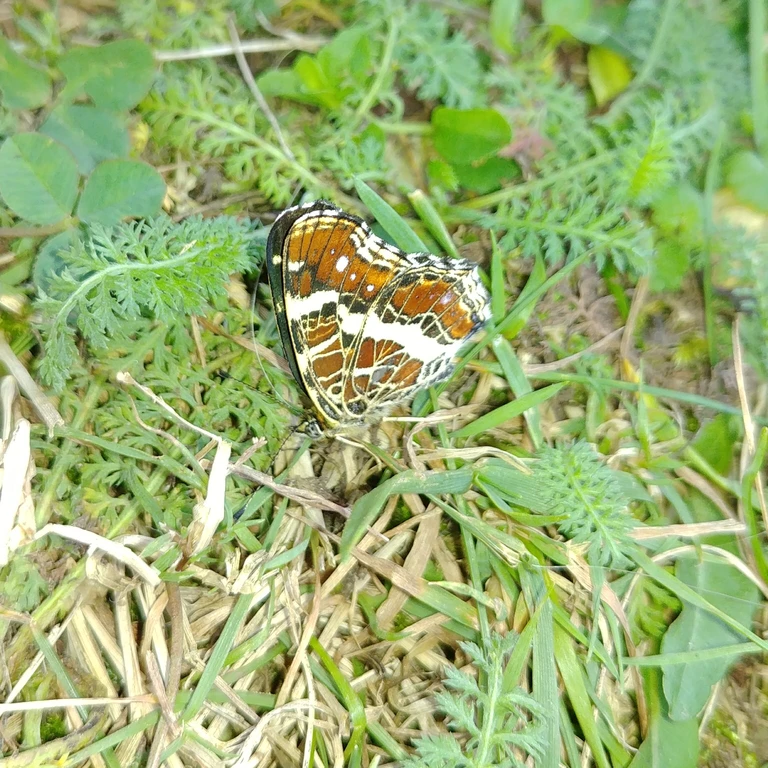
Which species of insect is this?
Araschnia levana
